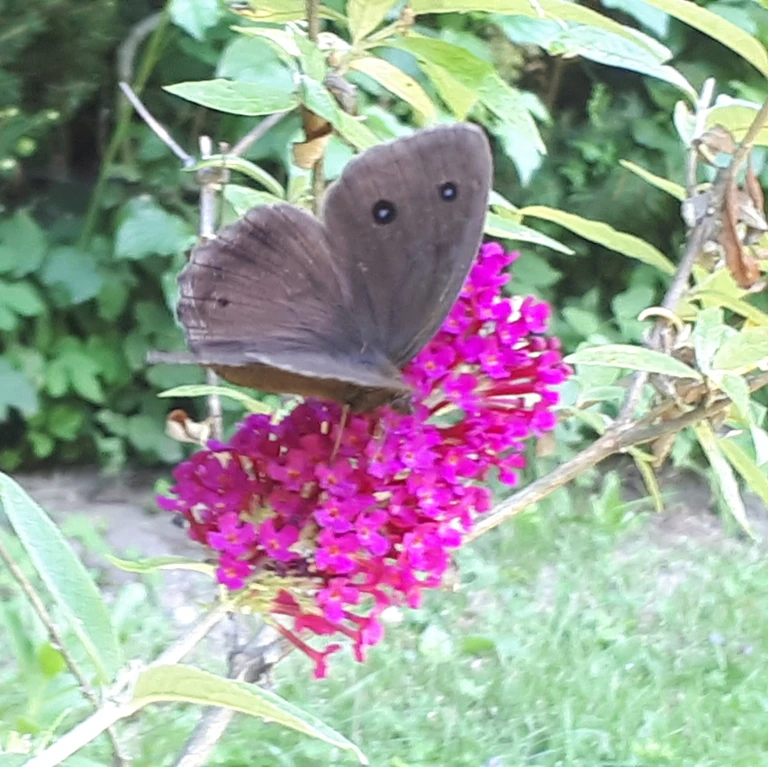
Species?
Minois dryas
